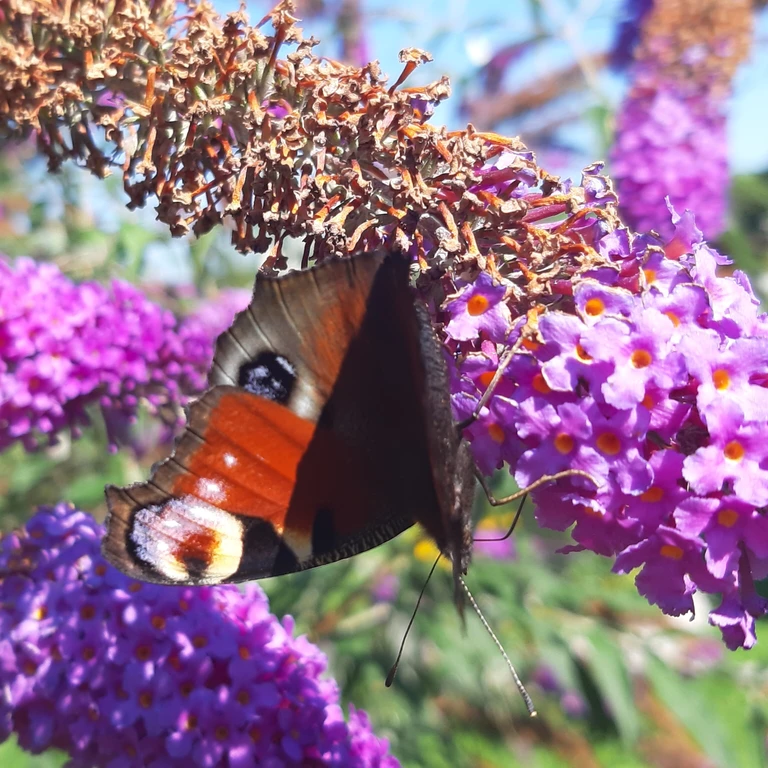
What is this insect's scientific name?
Aglais io
